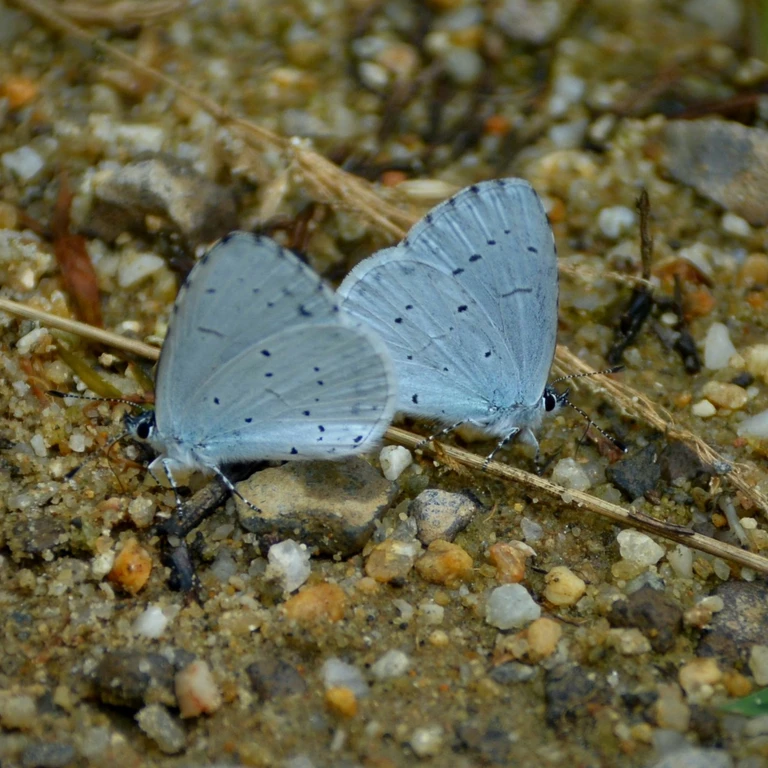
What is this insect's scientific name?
Celastrina argiolus
